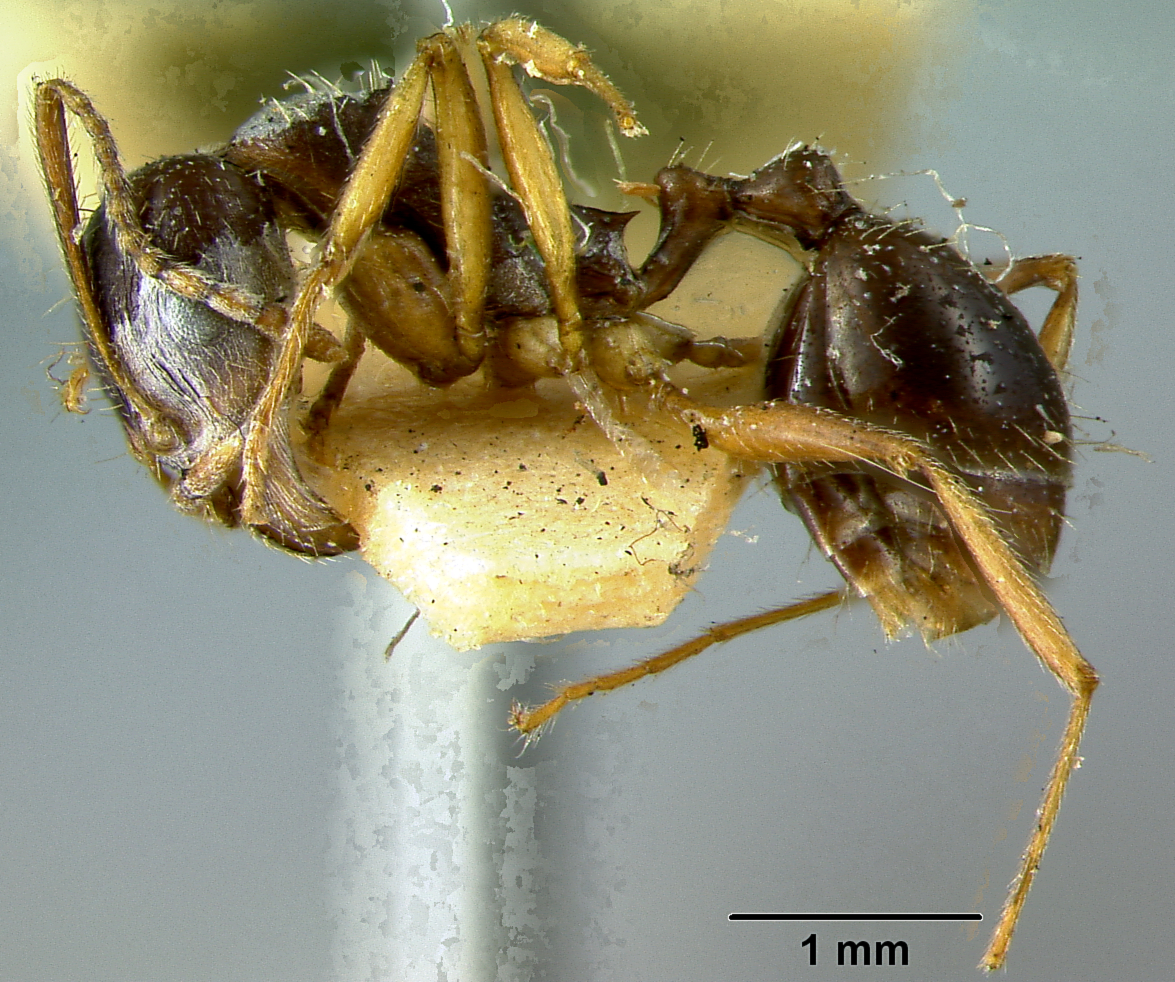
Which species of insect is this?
Aphaenogaster beesoni
